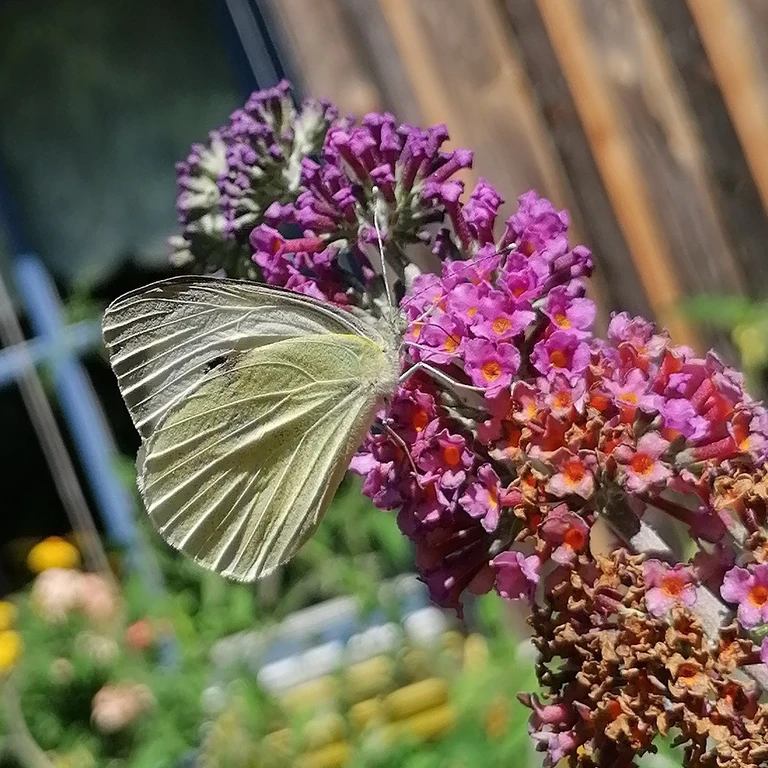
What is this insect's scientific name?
Pieris brassicae
